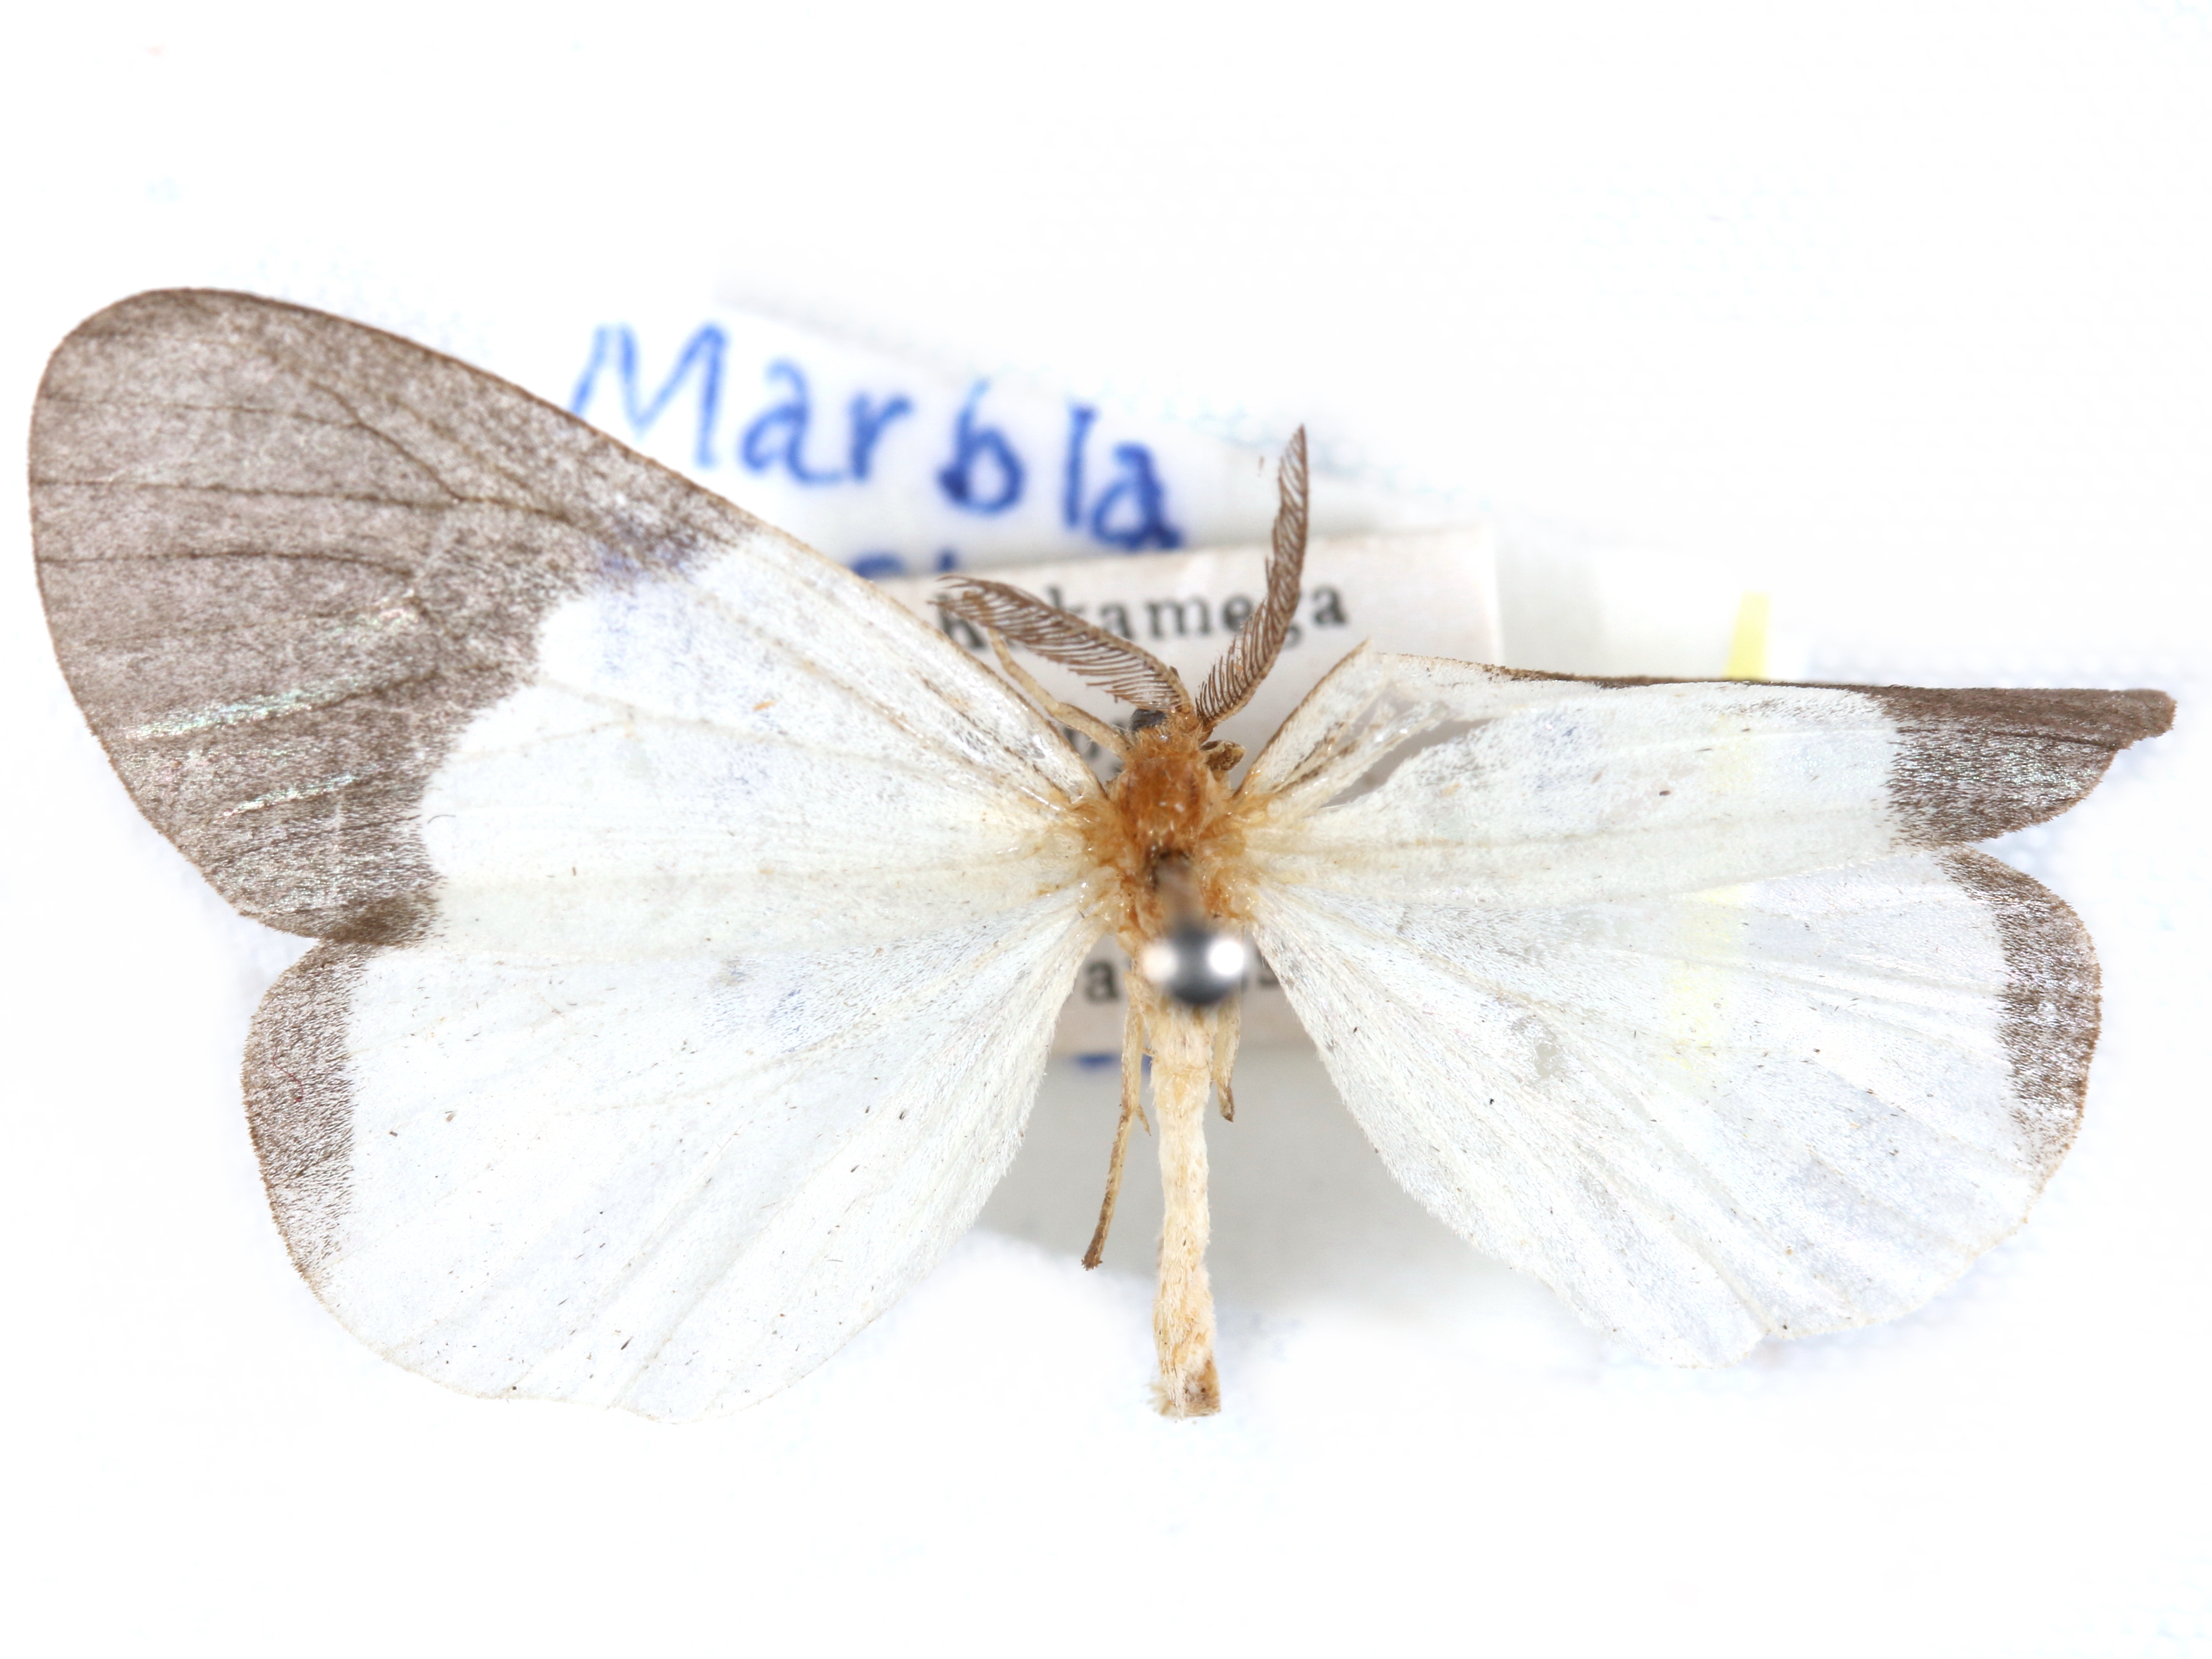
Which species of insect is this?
Paramarbla nyctemerina
